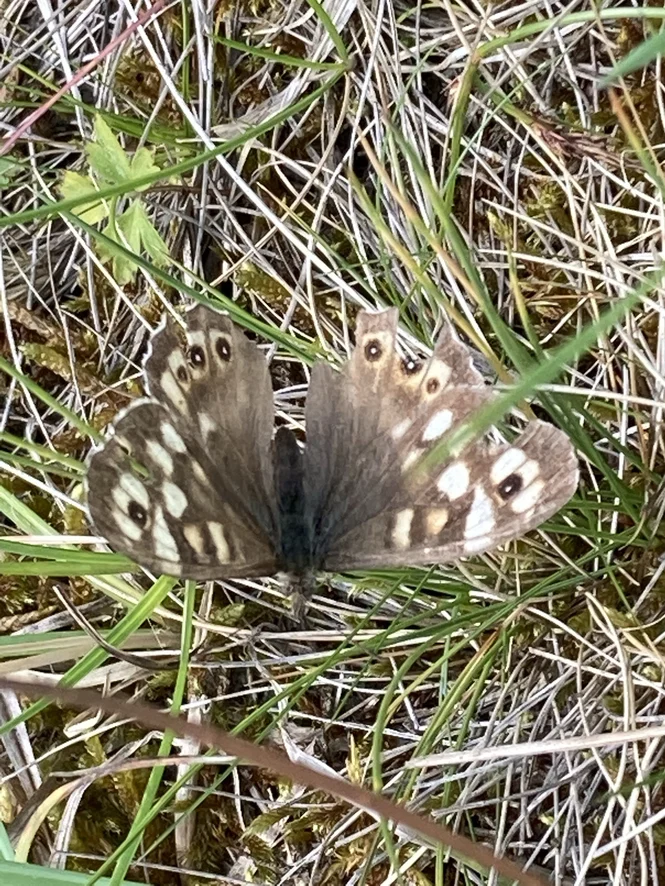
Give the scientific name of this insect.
Pararge aegeria
